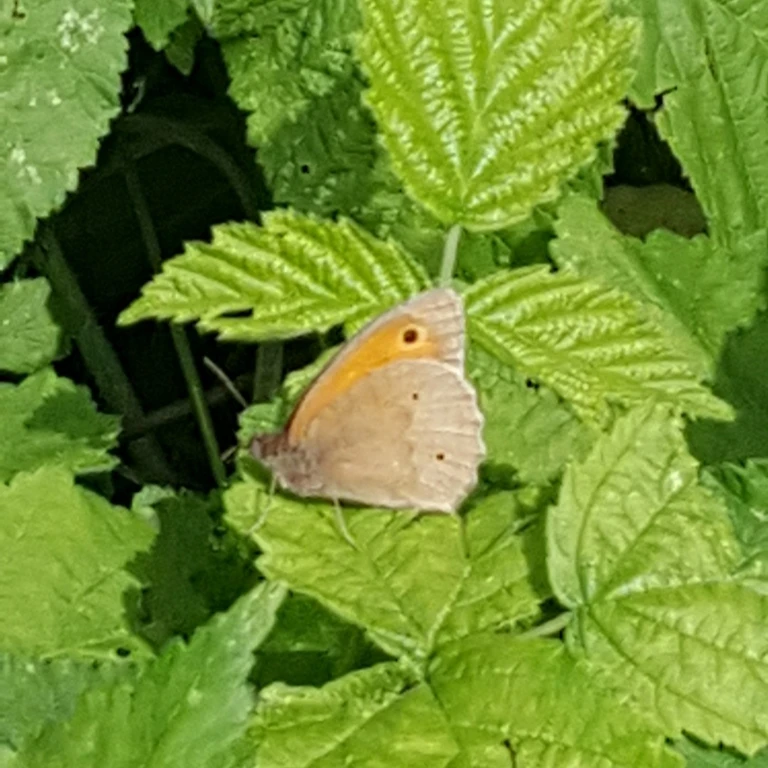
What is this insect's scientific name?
Maniola jurtina
